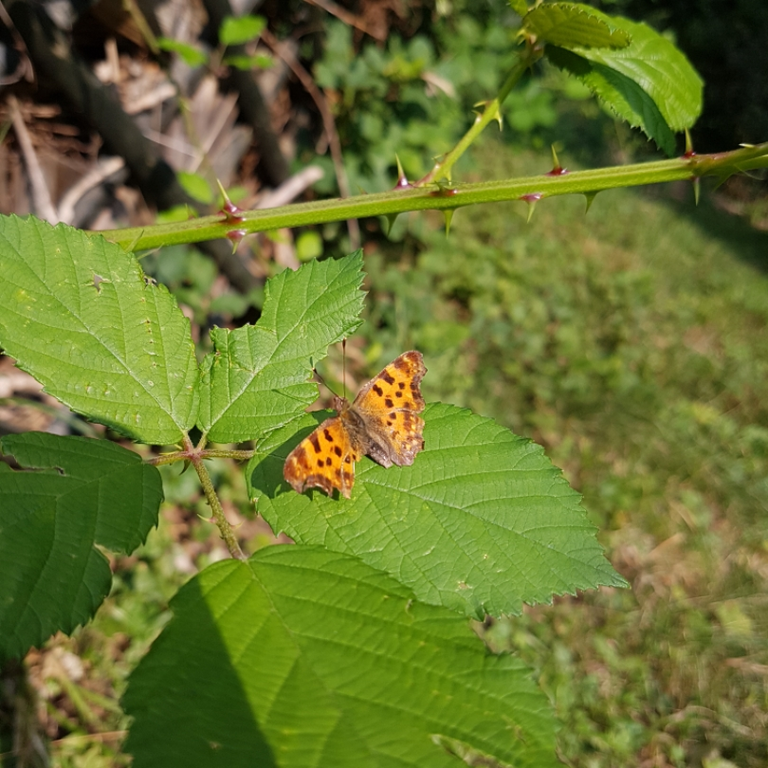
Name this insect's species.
Polygonia c-album
